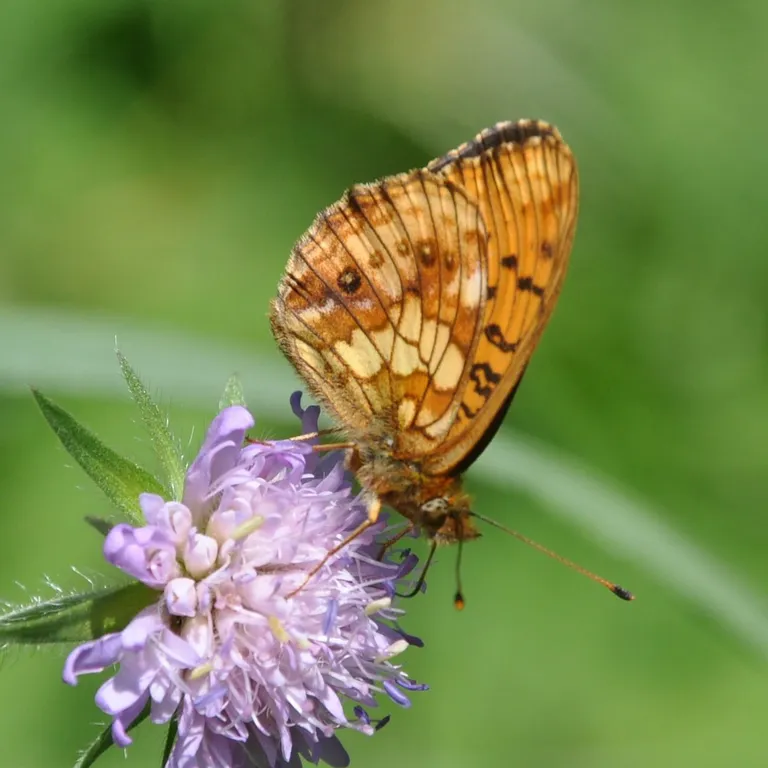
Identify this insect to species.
Brenthis ino
